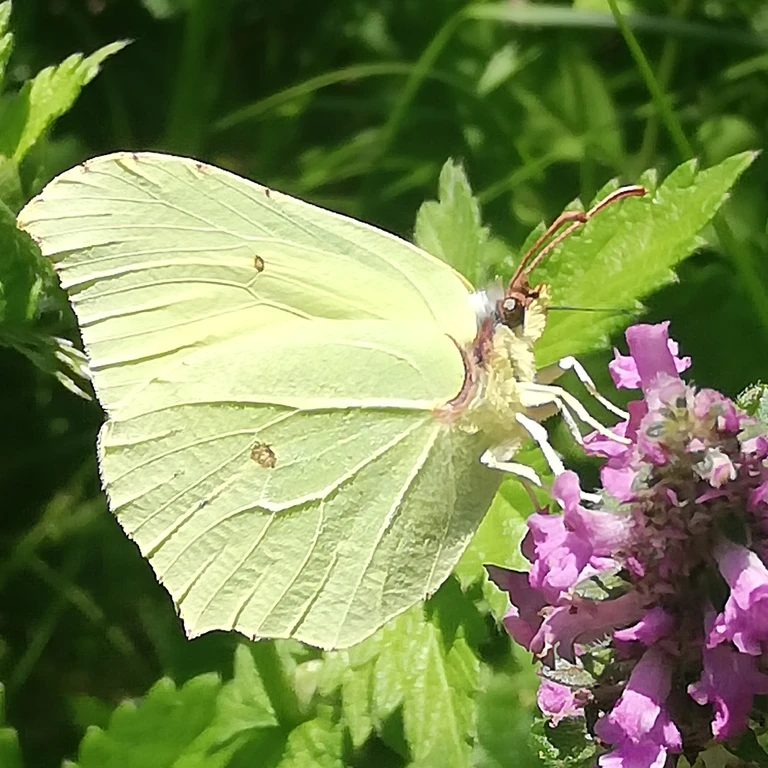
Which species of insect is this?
Gonepteryx rhamni
